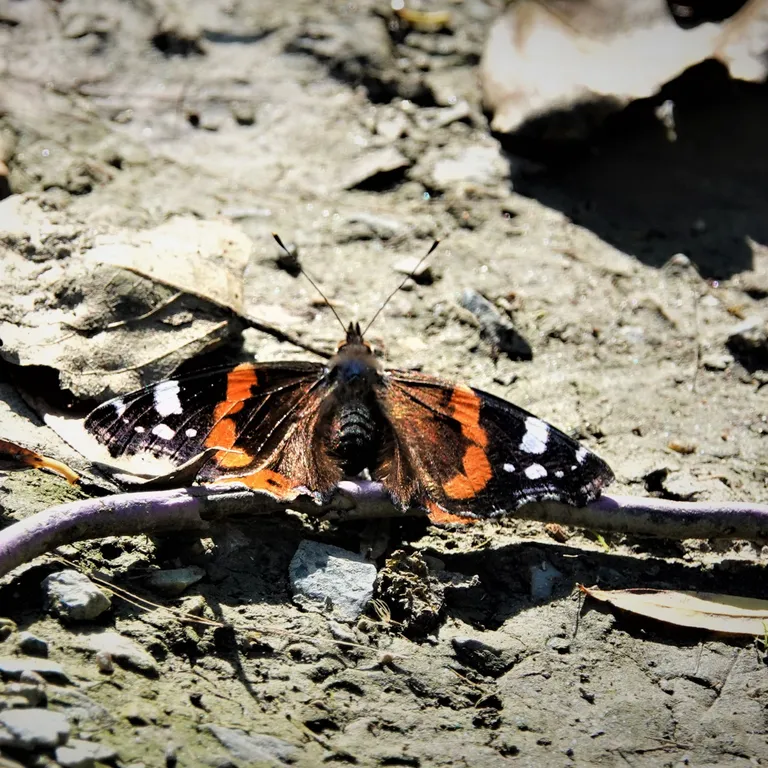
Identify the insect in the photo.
Vanessa atalanta
